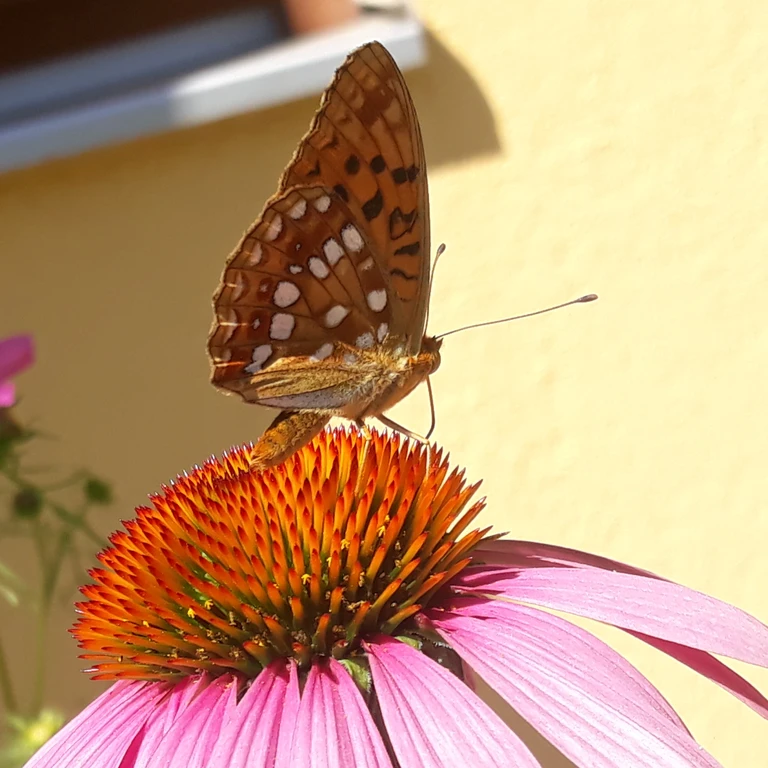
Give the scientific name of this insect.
Fabriciana adippe
